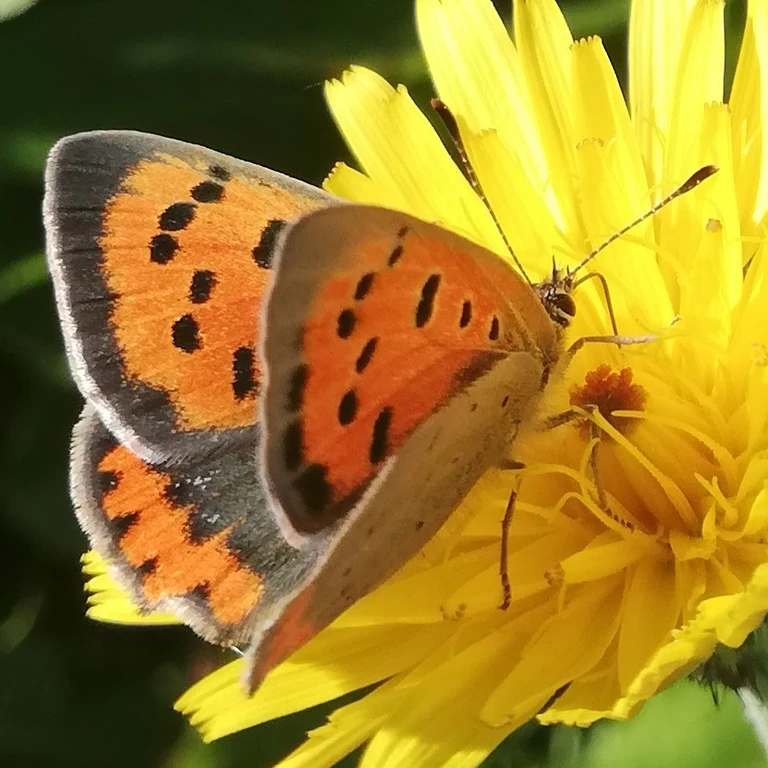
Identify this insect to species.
Lycaena phlaeas
